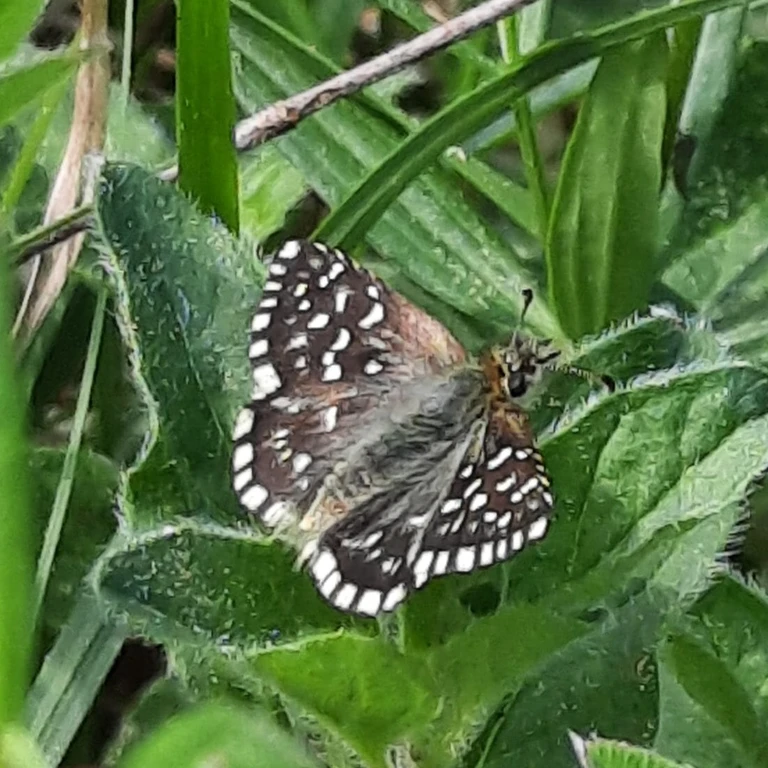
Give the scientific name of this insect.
Pyrgus malvae
